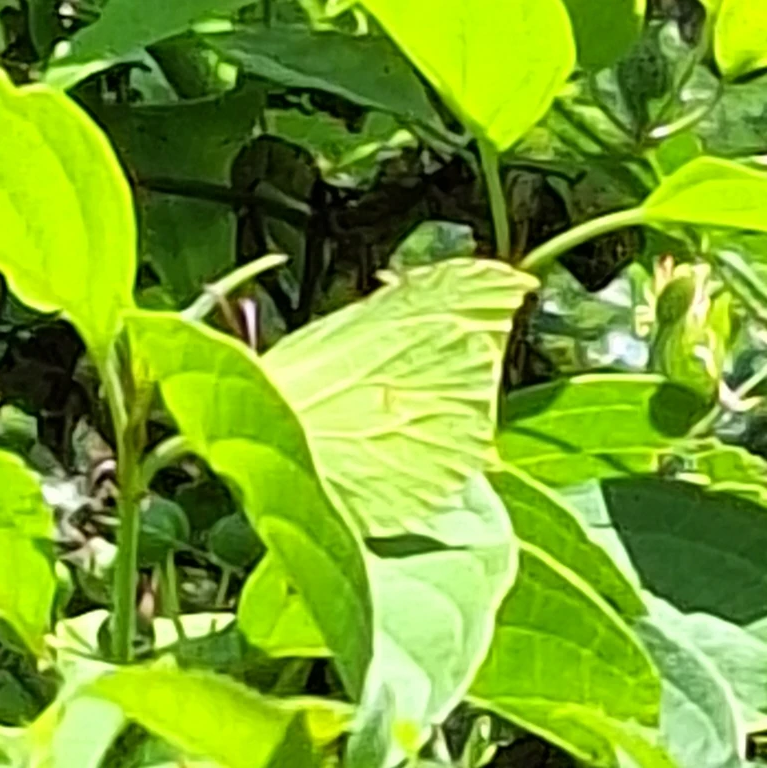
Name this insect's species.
Gonepteryx rhamni
